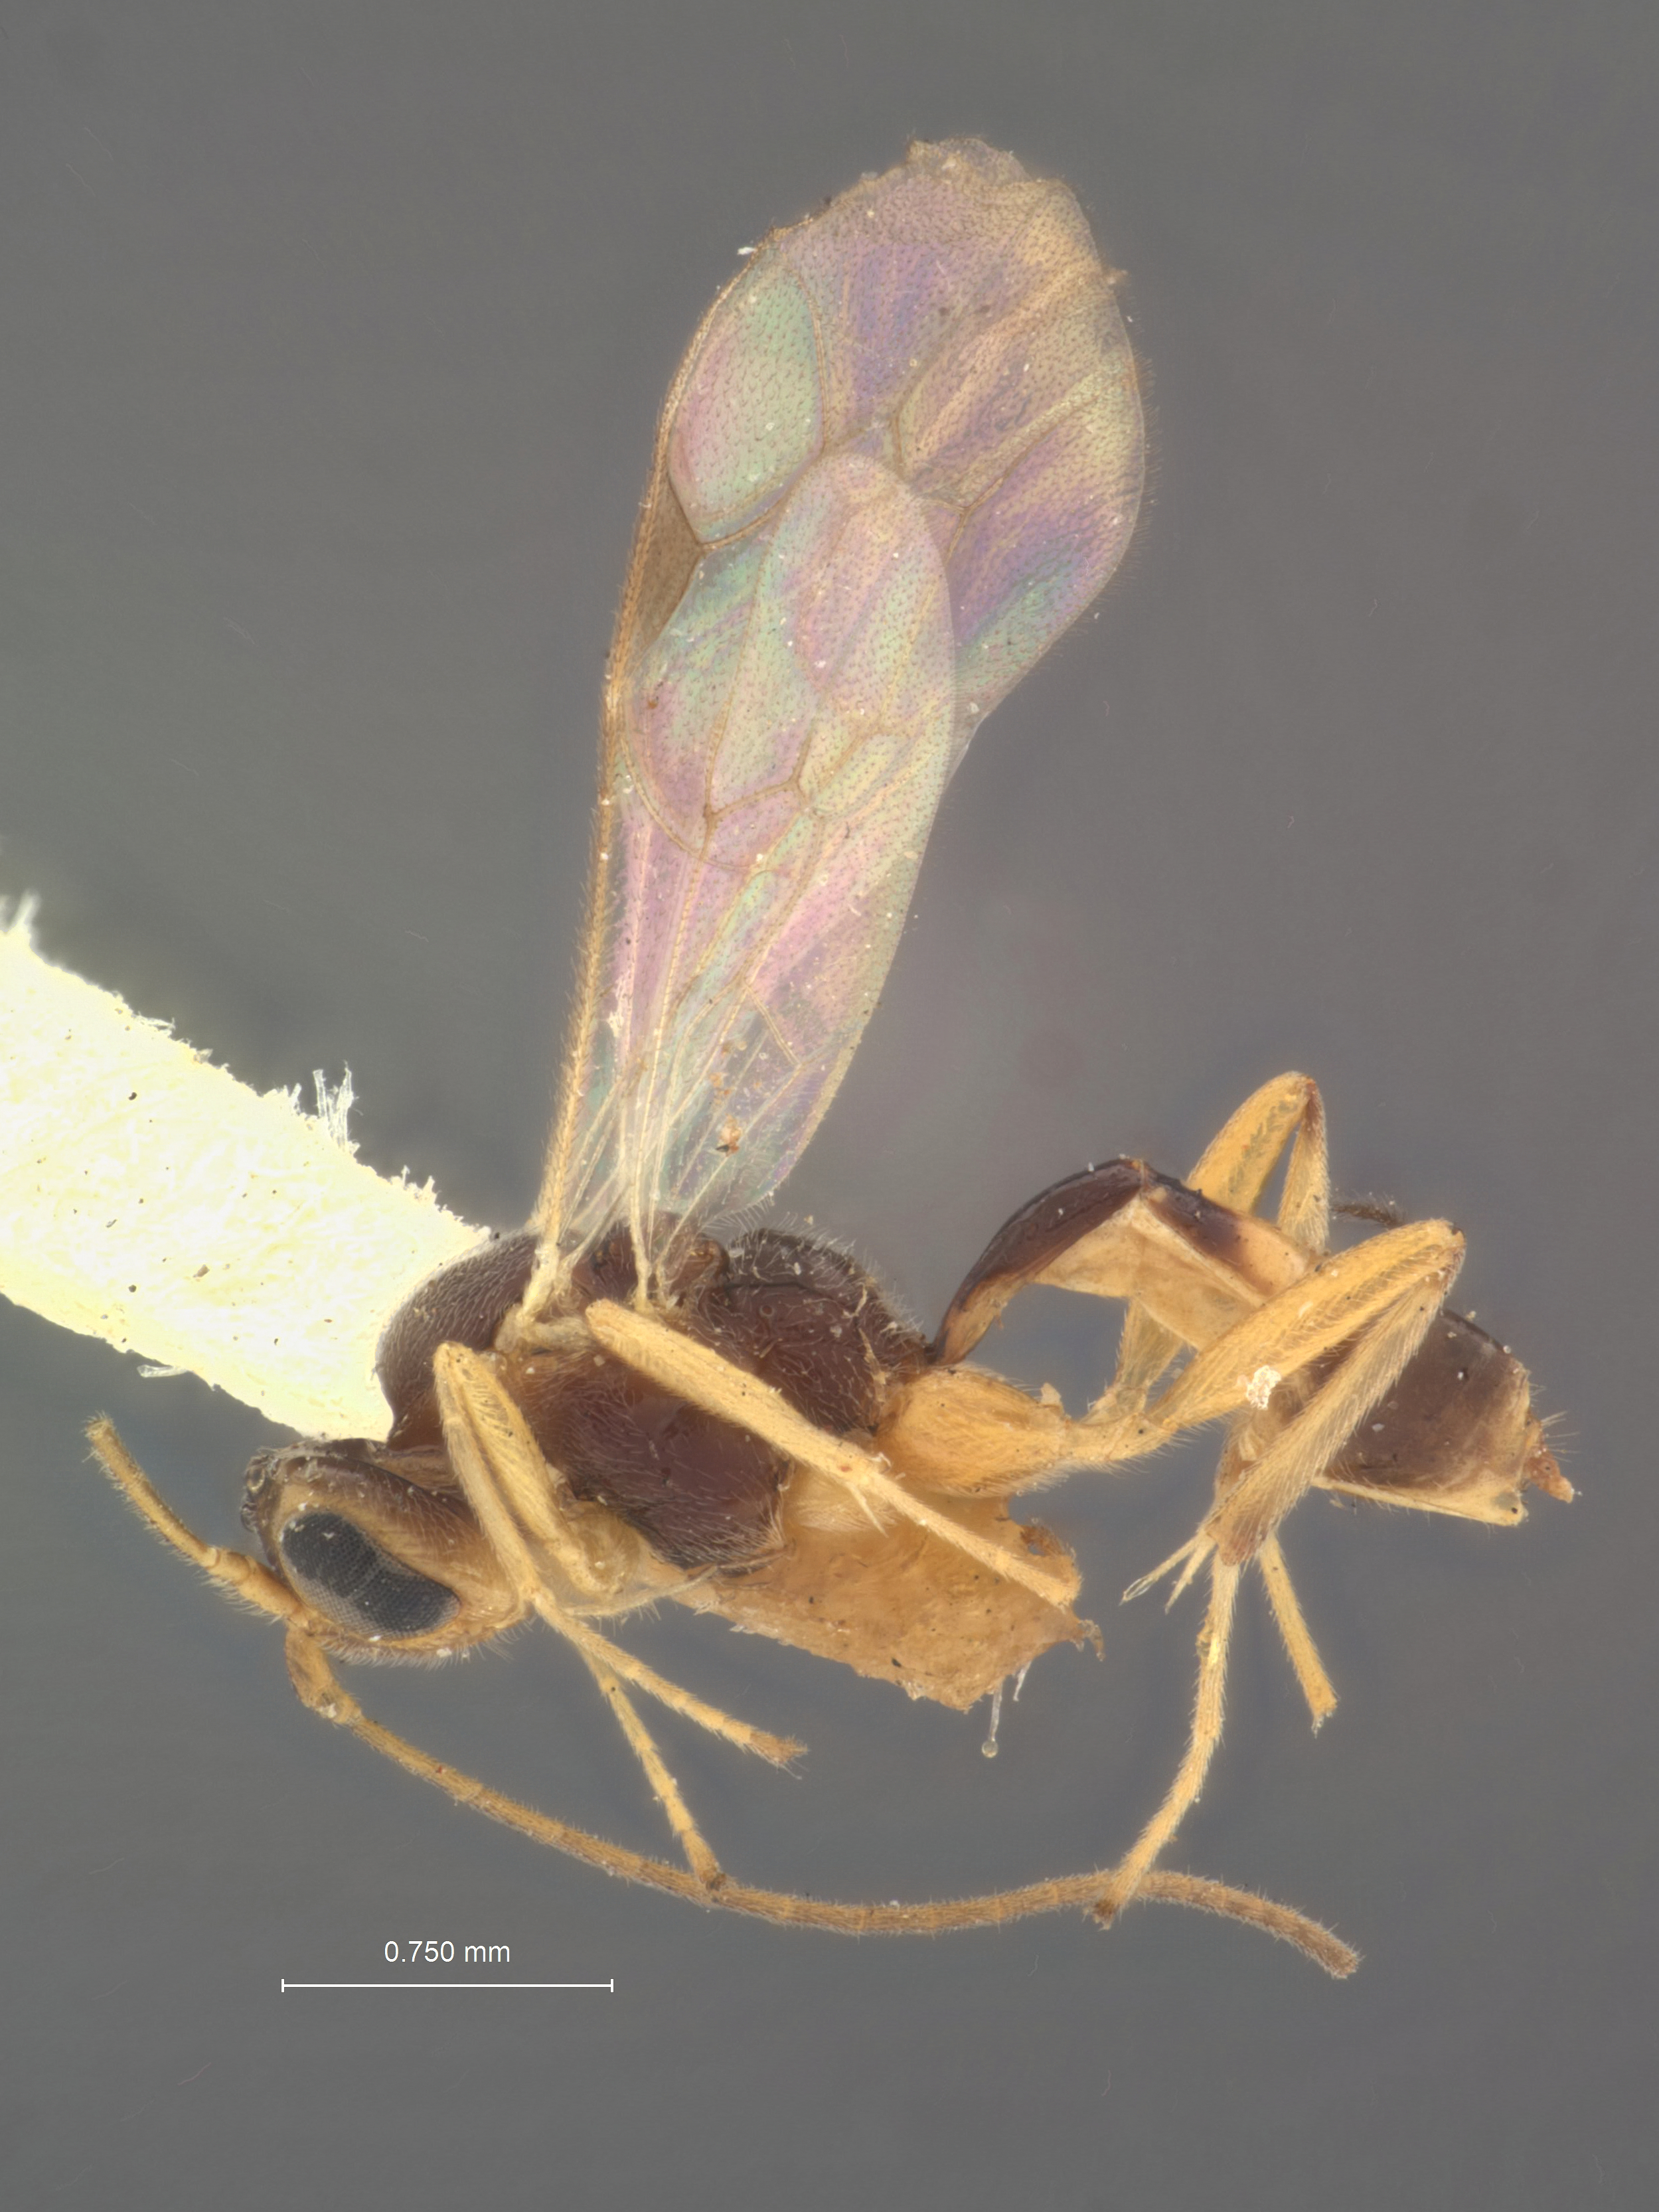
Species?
Mesochorus frontalis
